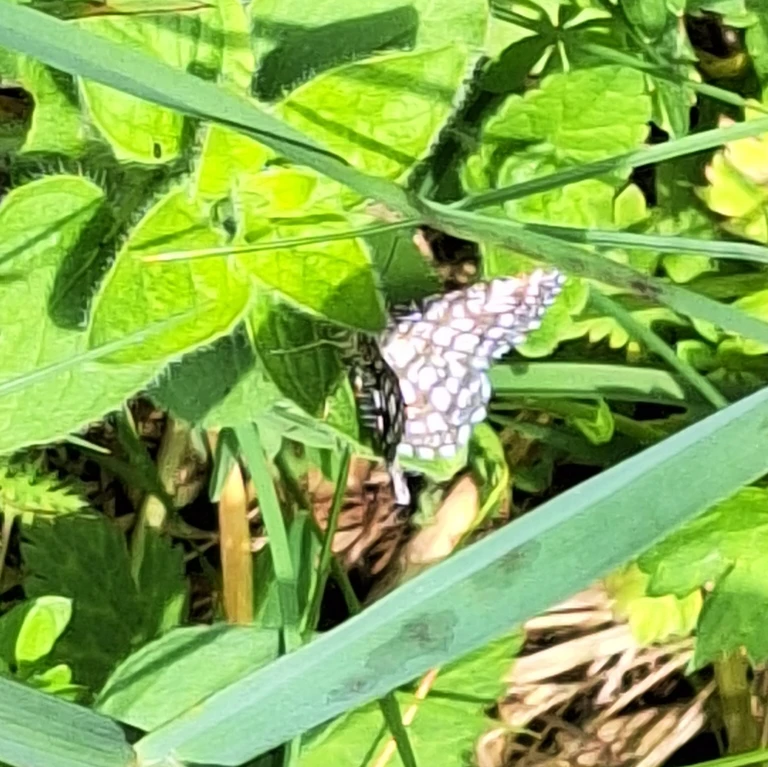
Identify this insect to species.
Chiasmia clathrata
